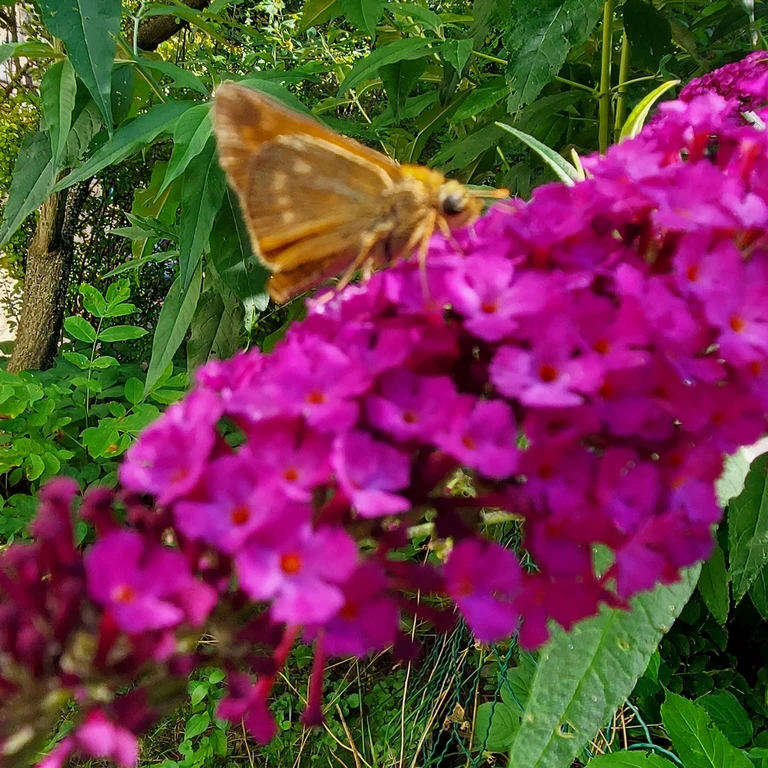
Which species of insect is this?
Ochlodes sylvanus (also Ochlodes venata)
